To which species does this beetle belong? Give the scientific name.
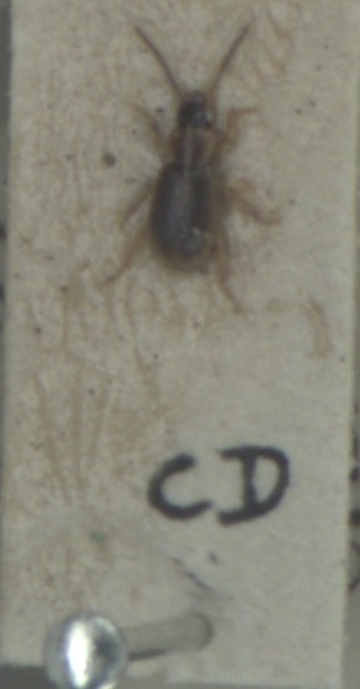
Acupalpus dubius
